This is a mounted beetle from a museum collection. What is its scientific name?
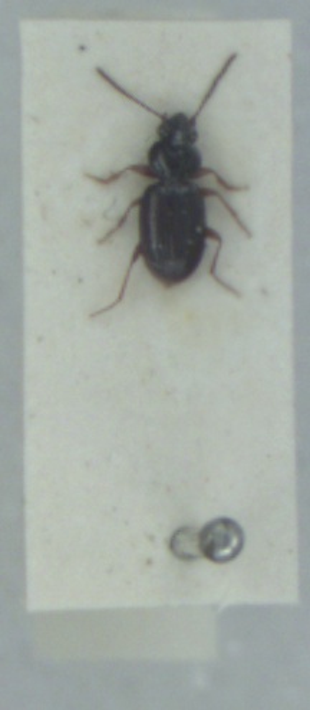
Bembidion mannerheimii
